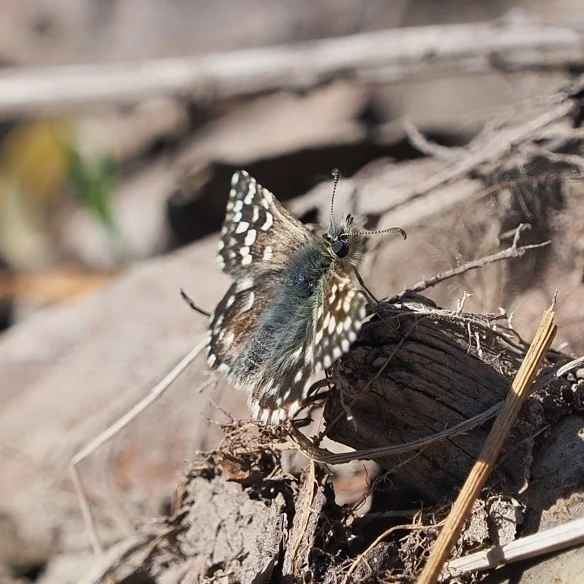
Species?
Pyrgus malvae
